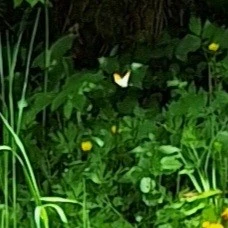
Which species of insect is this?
Anthocharis cardamines
